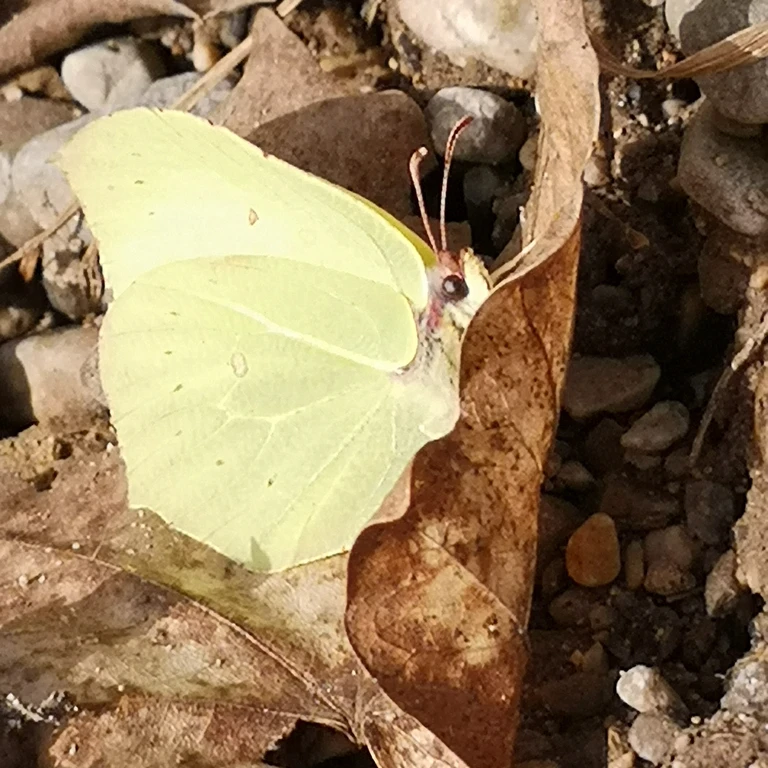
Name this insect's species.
Gonepteryx rhamni
